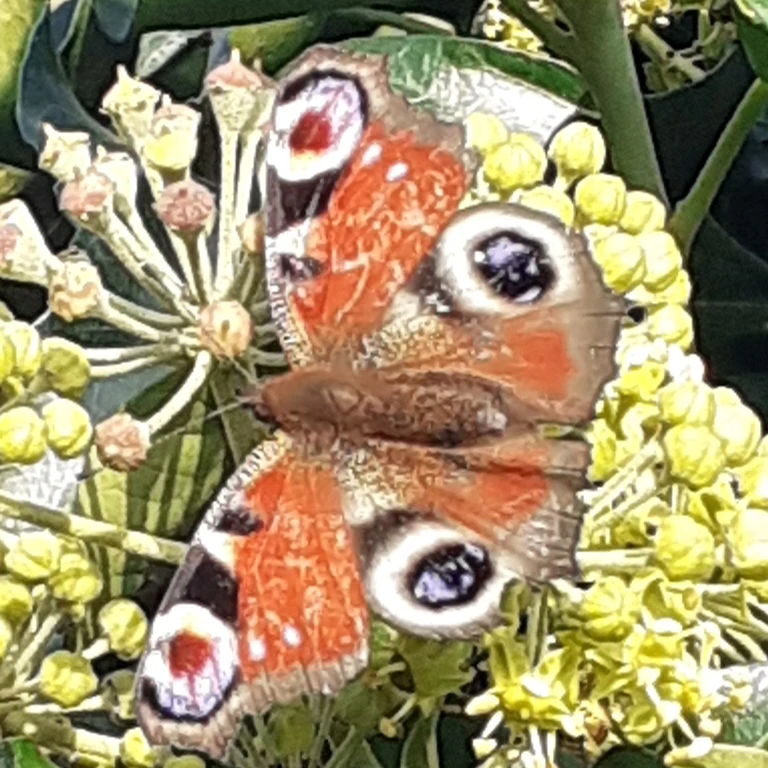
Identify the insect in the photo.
Aglais io
